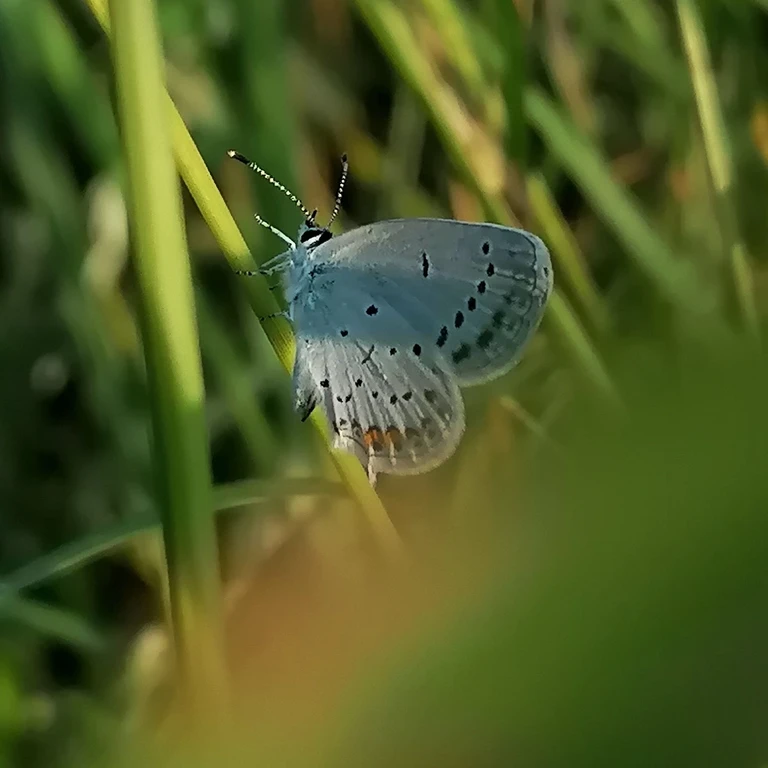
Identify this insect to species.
Cupido argiades (also Elkalyce argiades)
